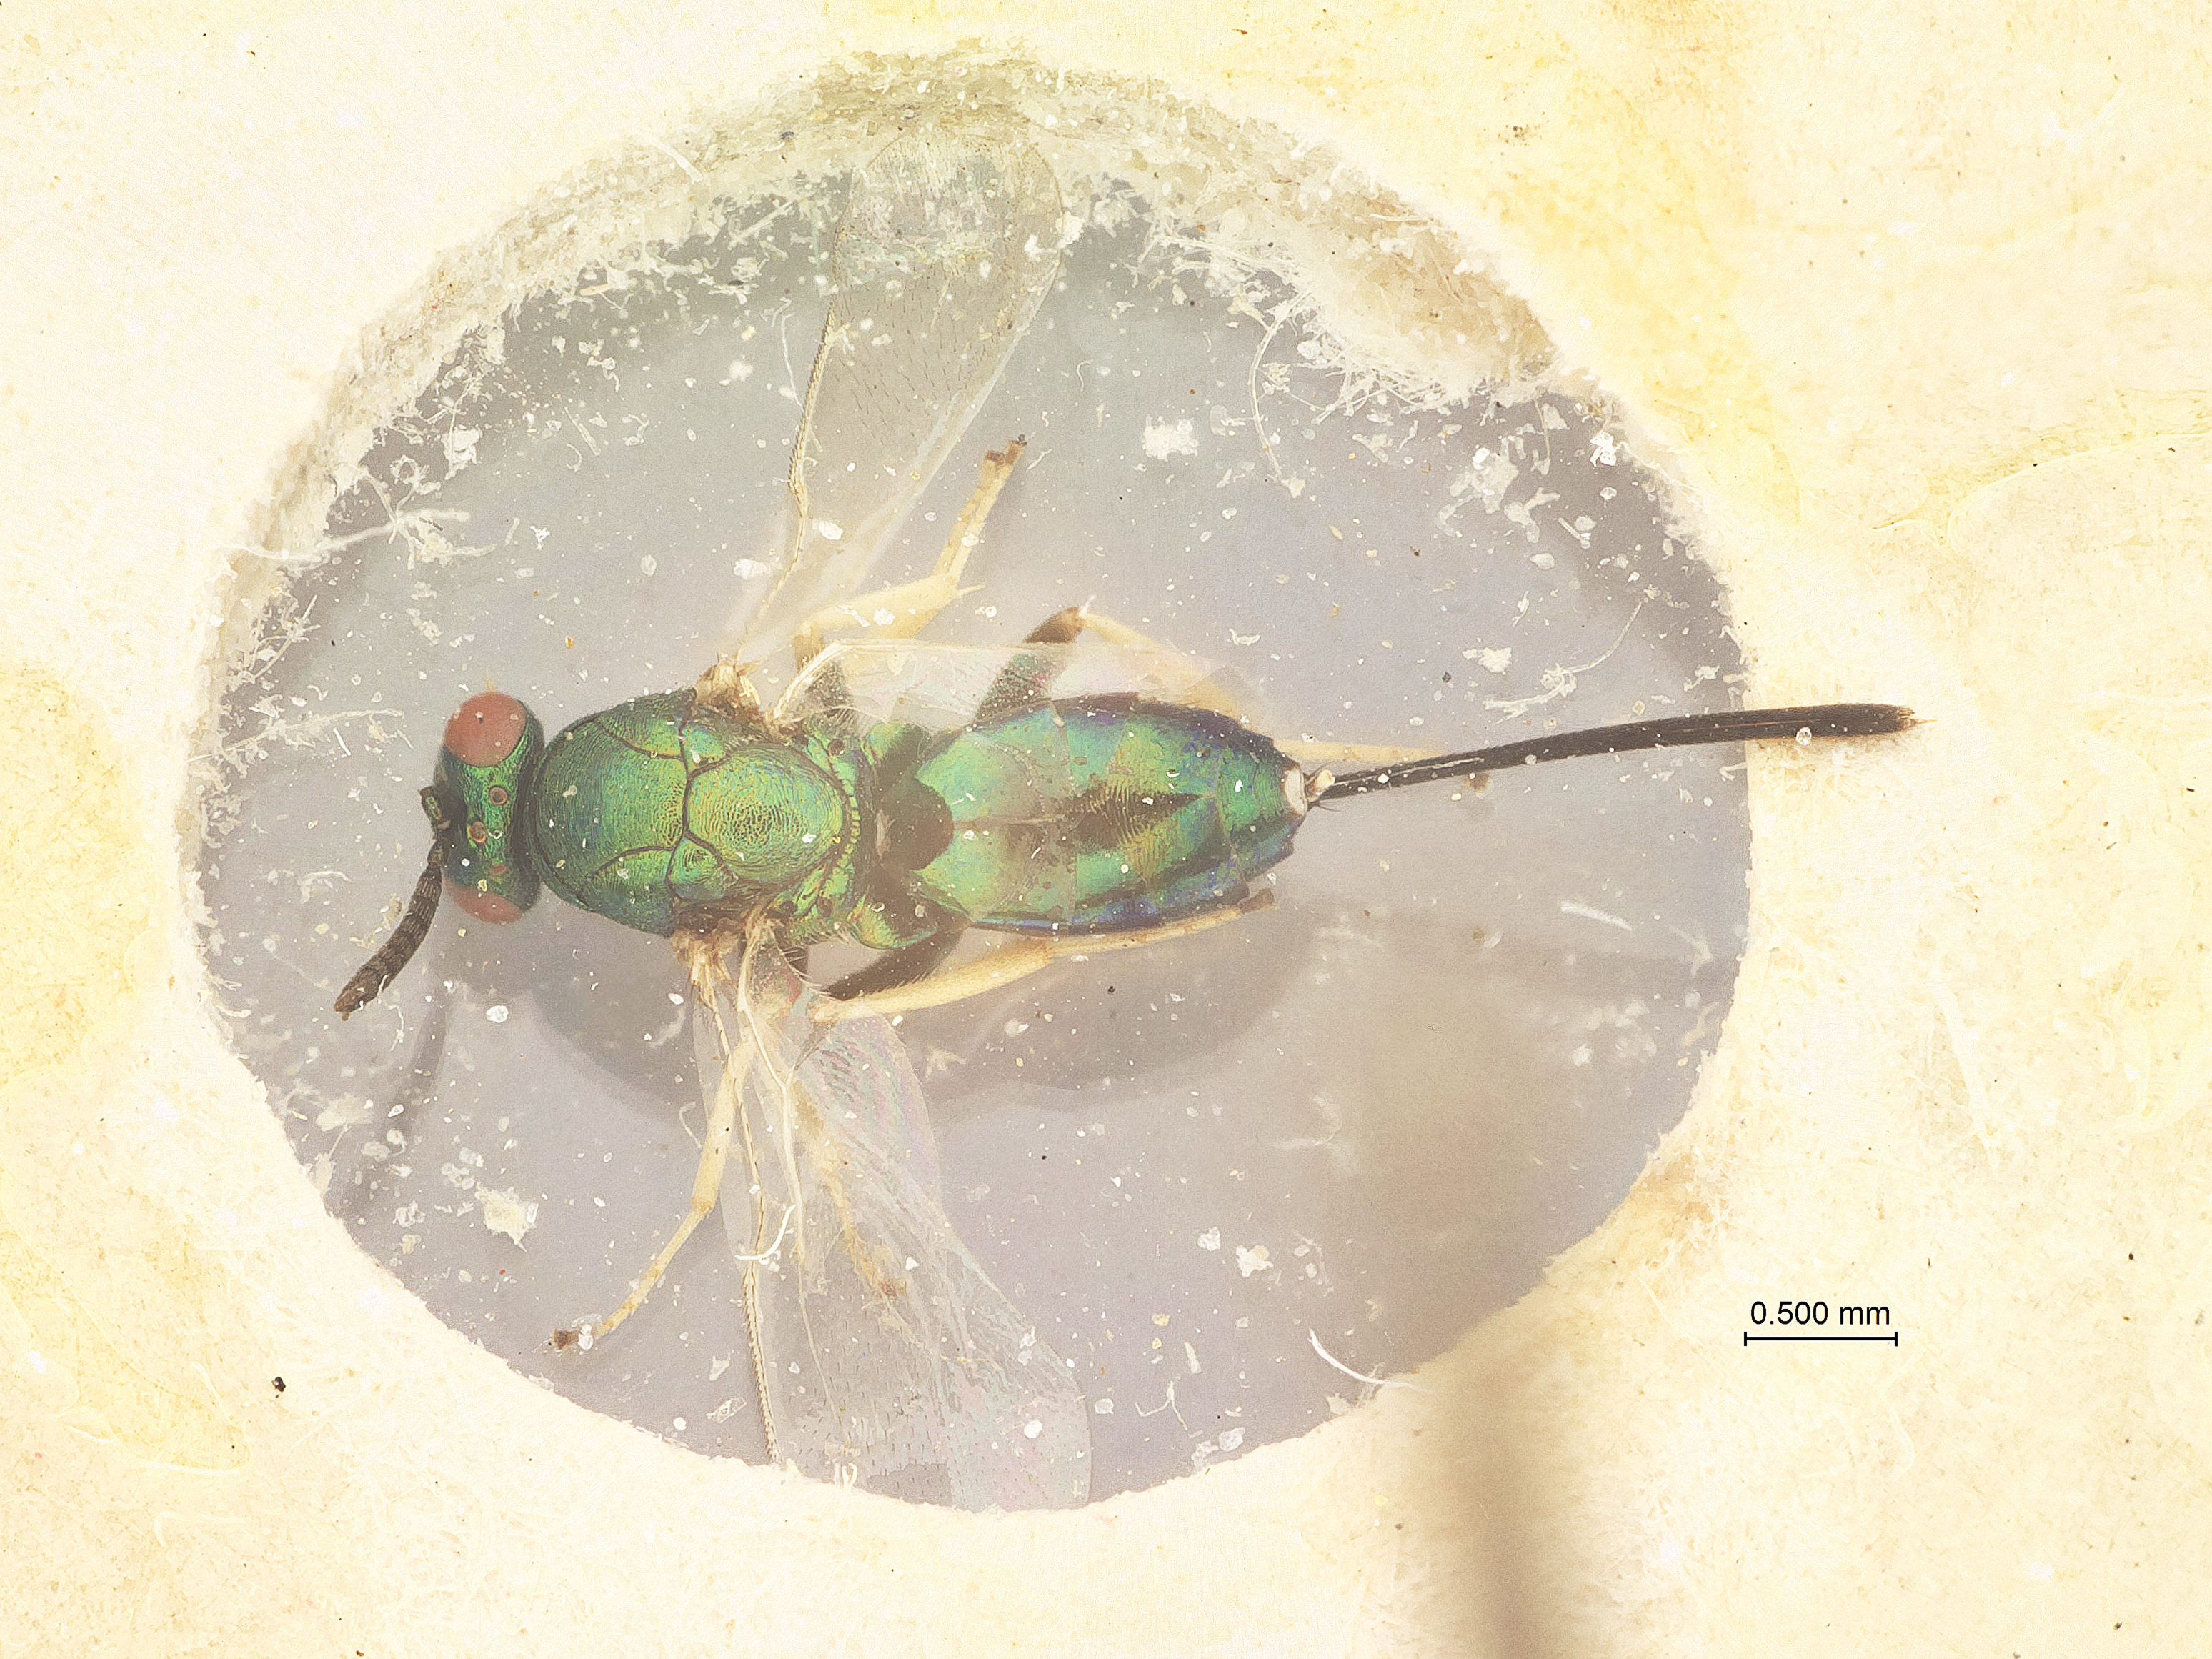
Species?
Anagyrus anamalainus
